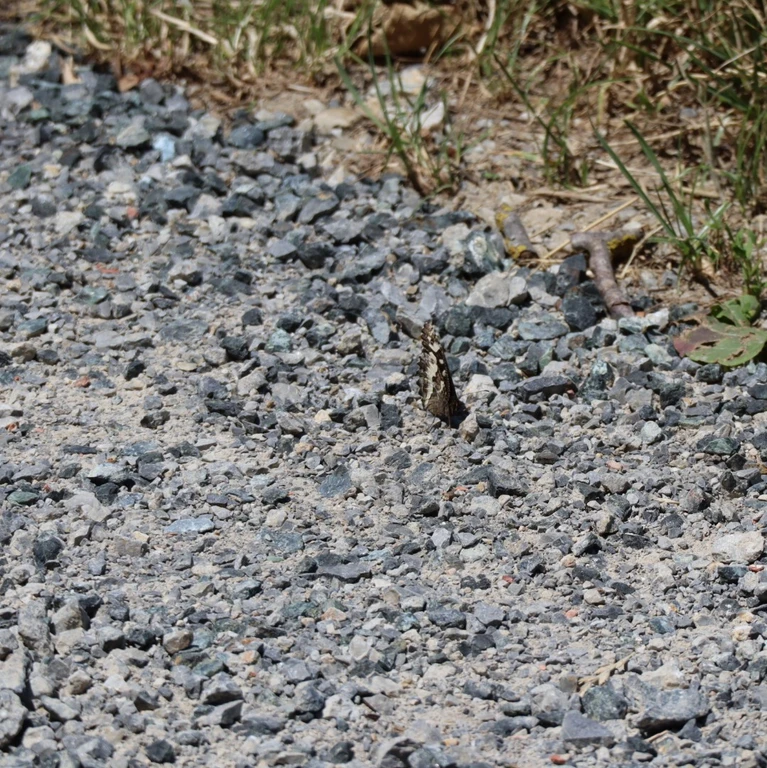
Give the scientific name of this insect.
Brintesia circe
